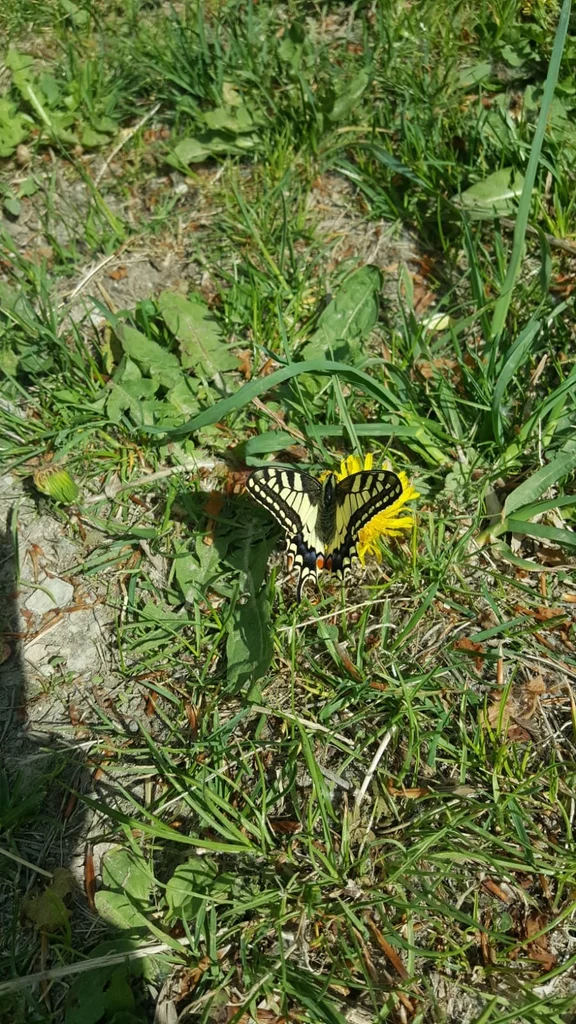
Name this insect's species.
Papilio machaon
